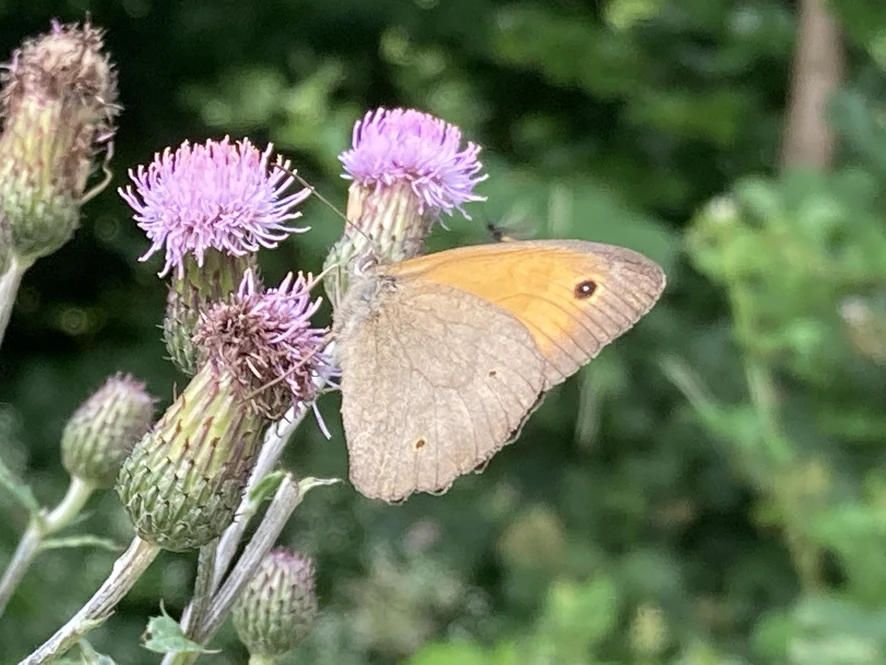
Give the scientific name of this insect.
Maniola jurtina
